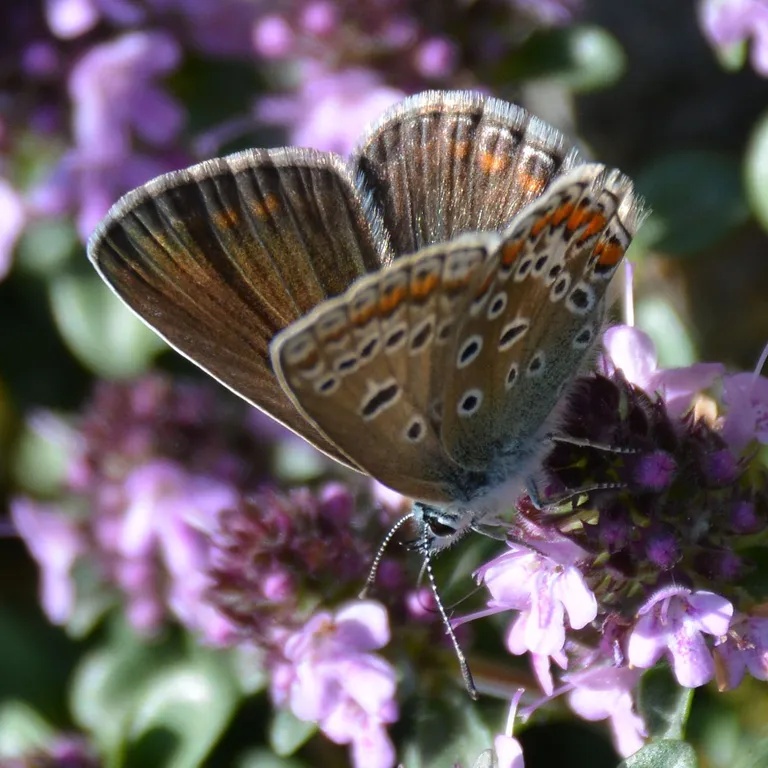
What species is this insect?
Polyommatus icarus
